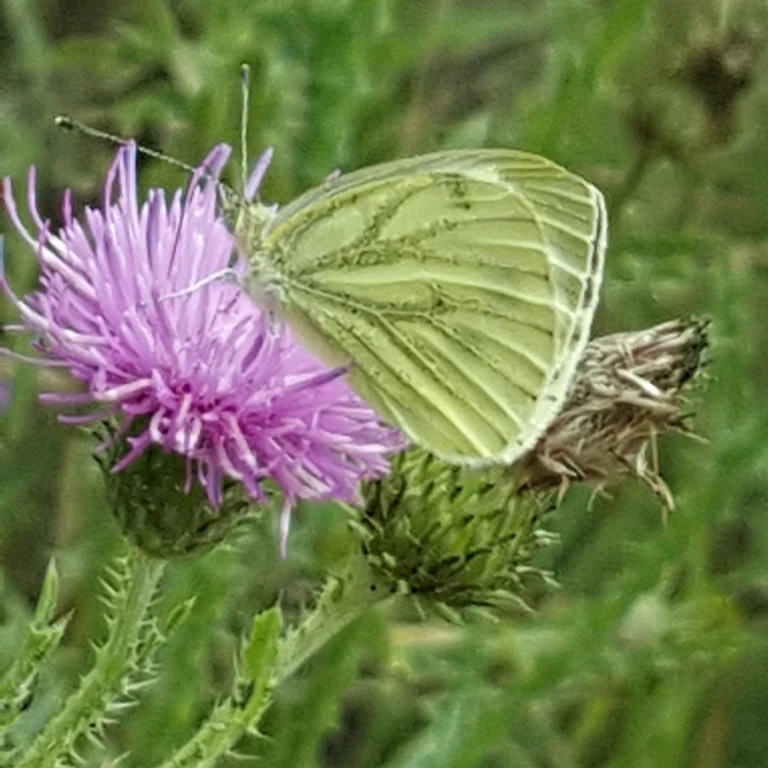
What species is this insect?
Pieris napi
